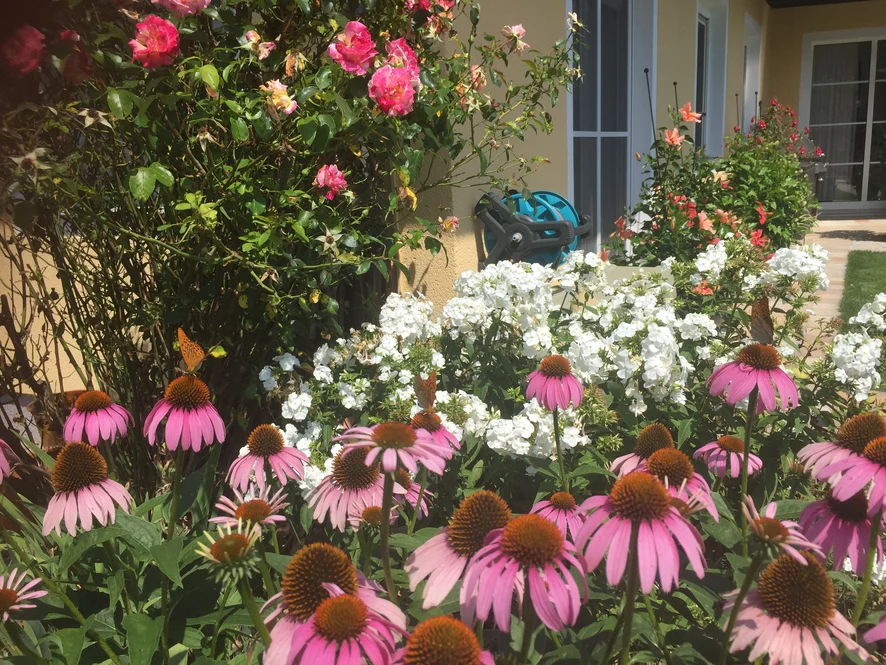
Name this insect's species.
Argynnis paphia
